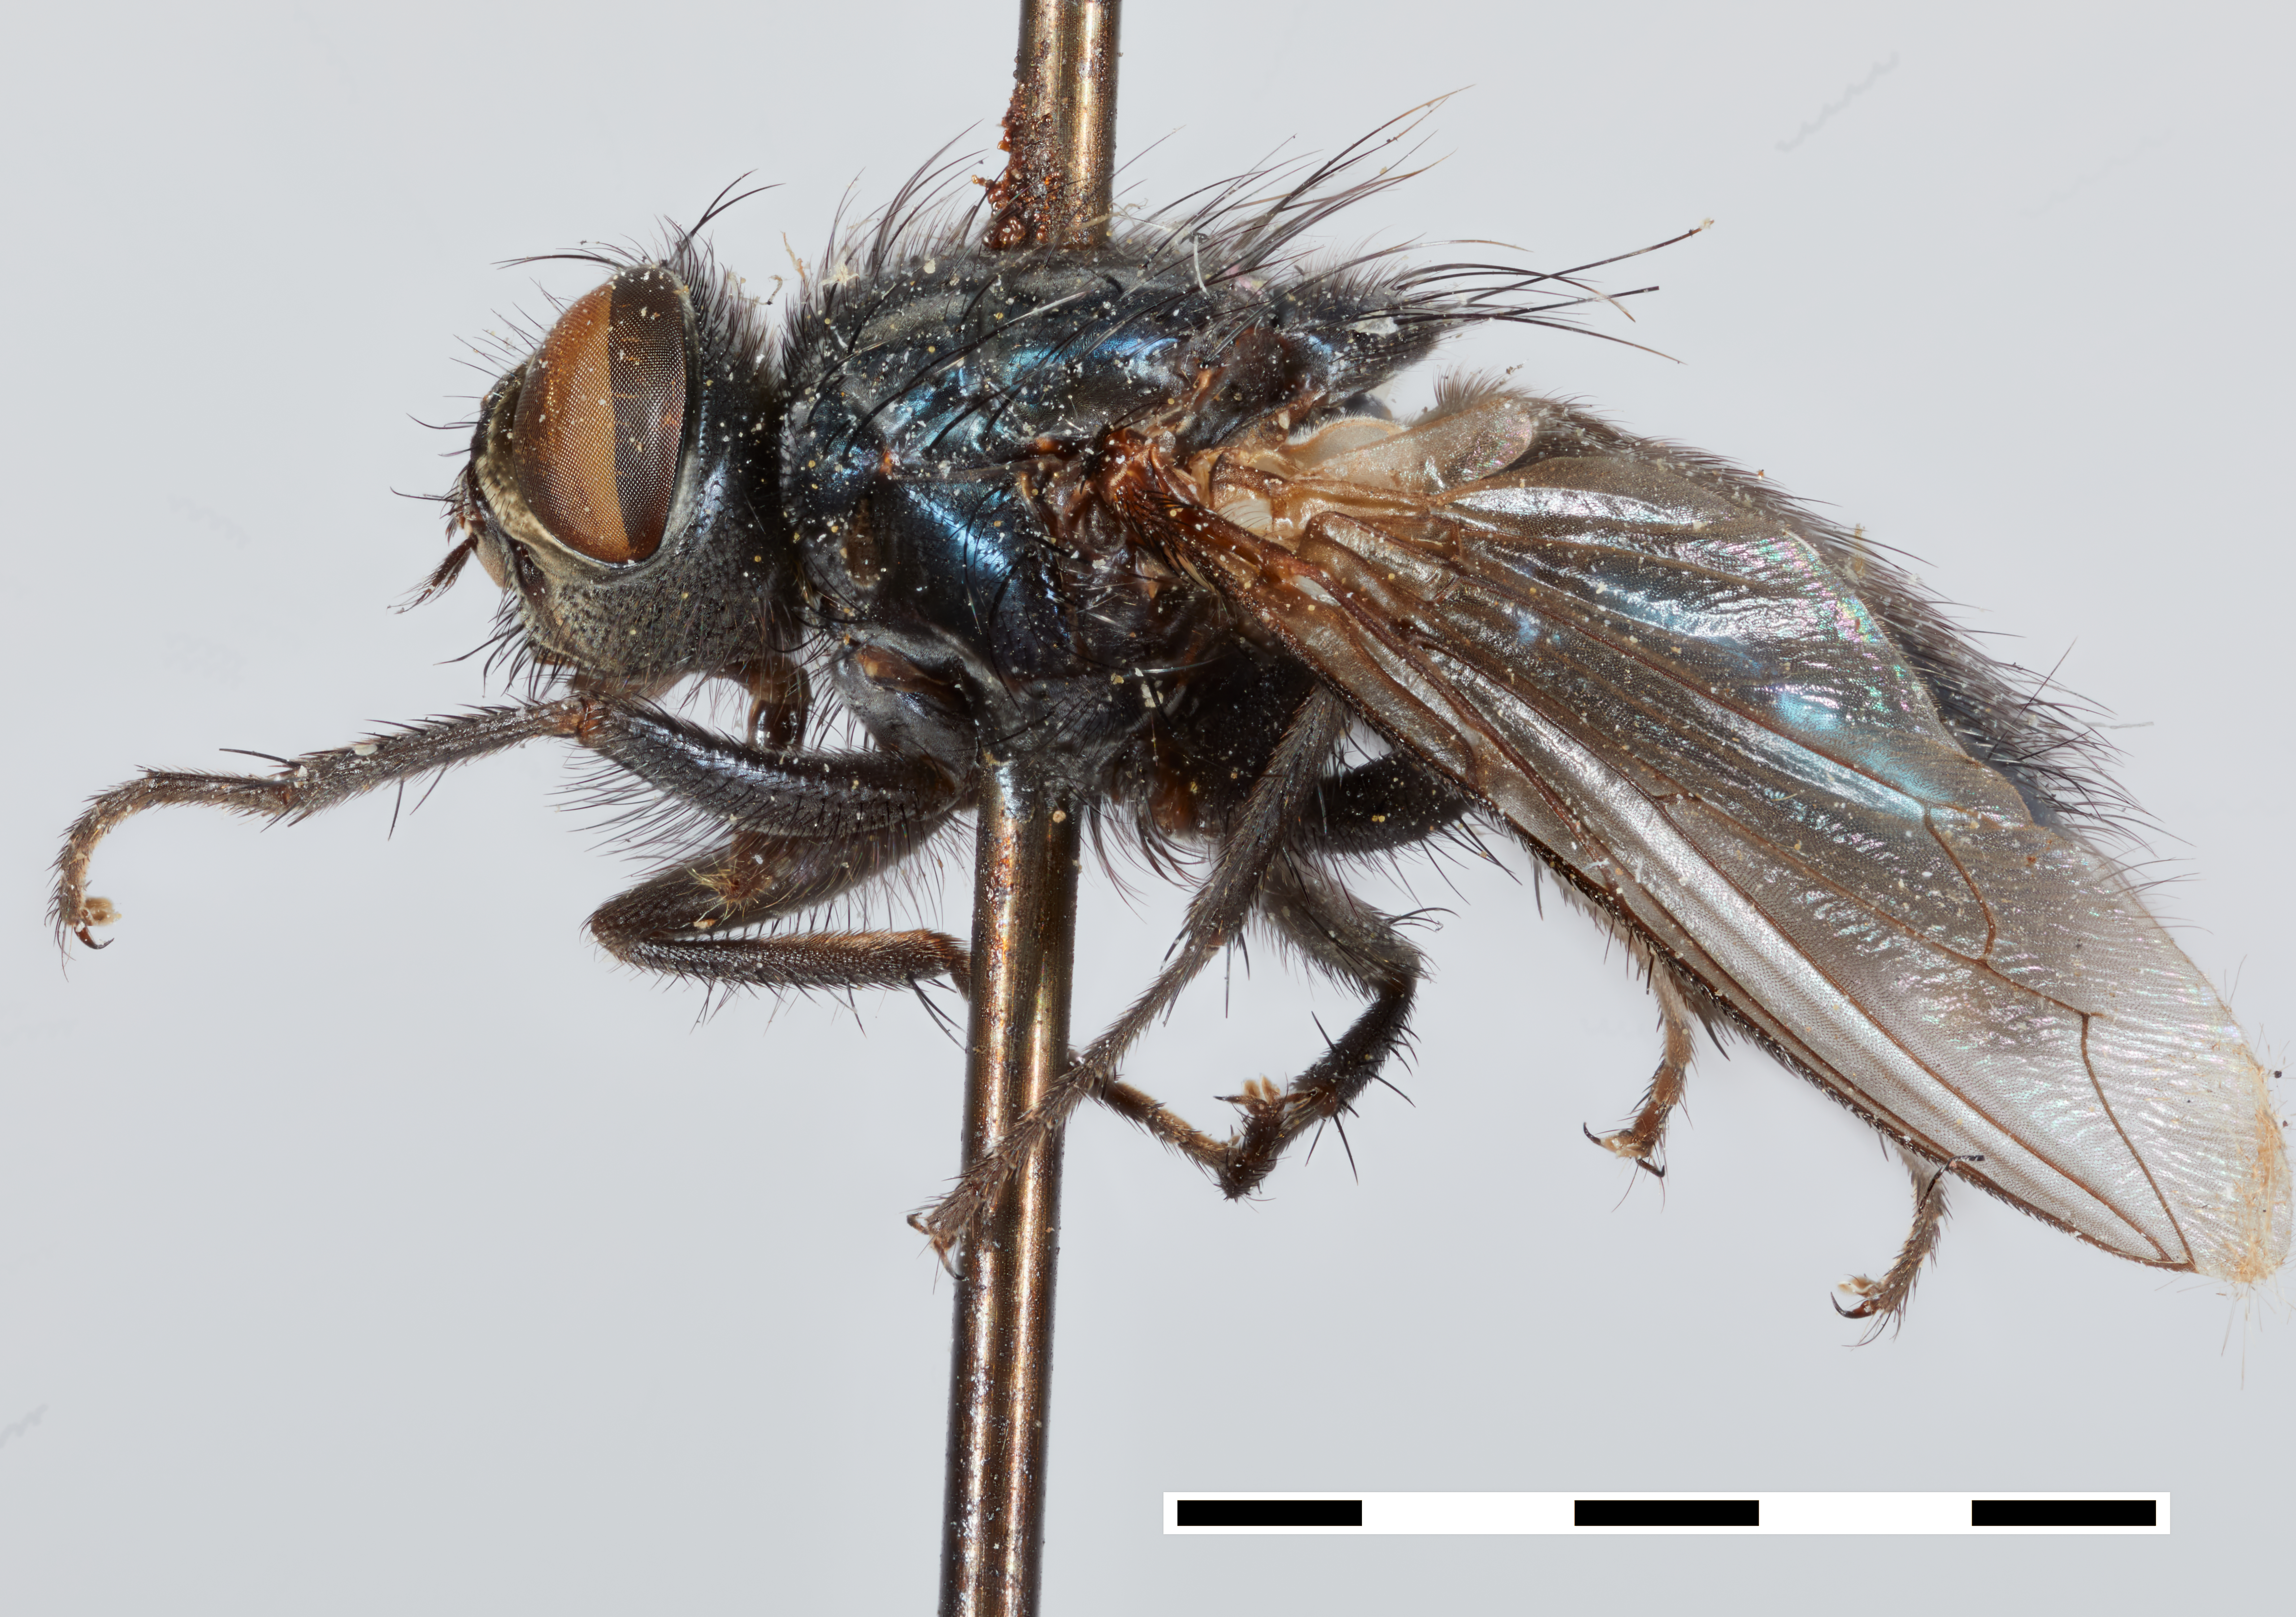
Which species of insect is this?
Apaulina sapphira
